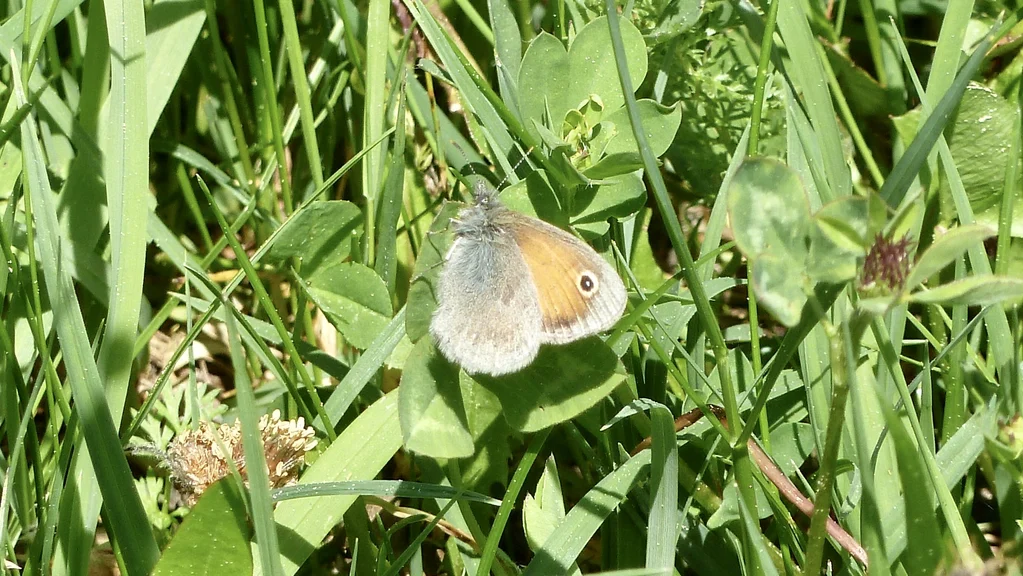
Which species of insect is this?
Coenonympha pamphilus
